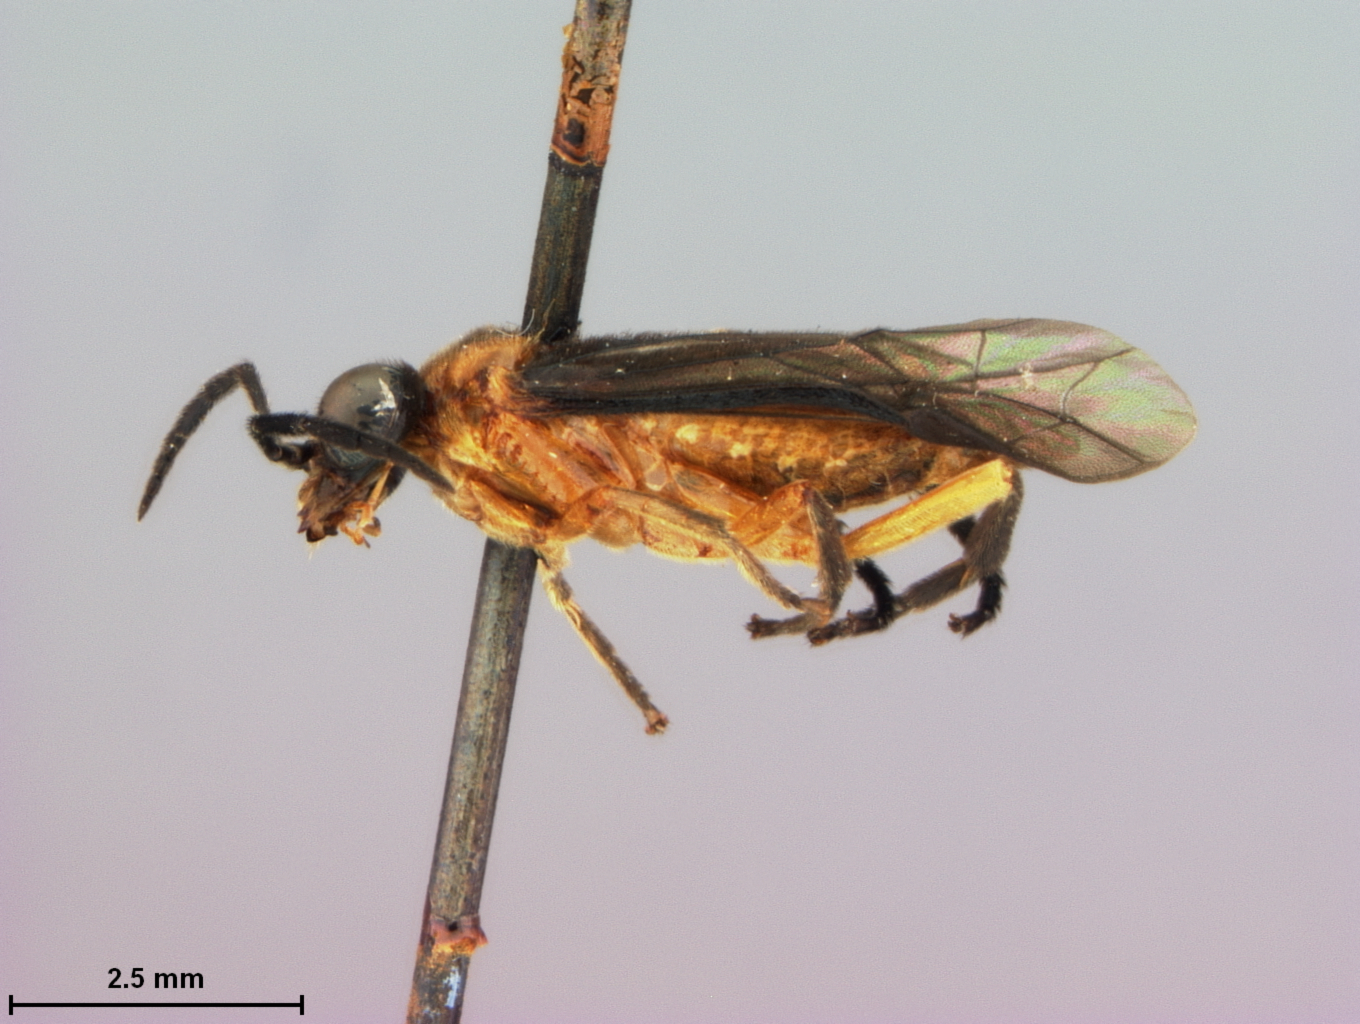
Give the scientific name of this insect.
Waldheimia melanocephala
